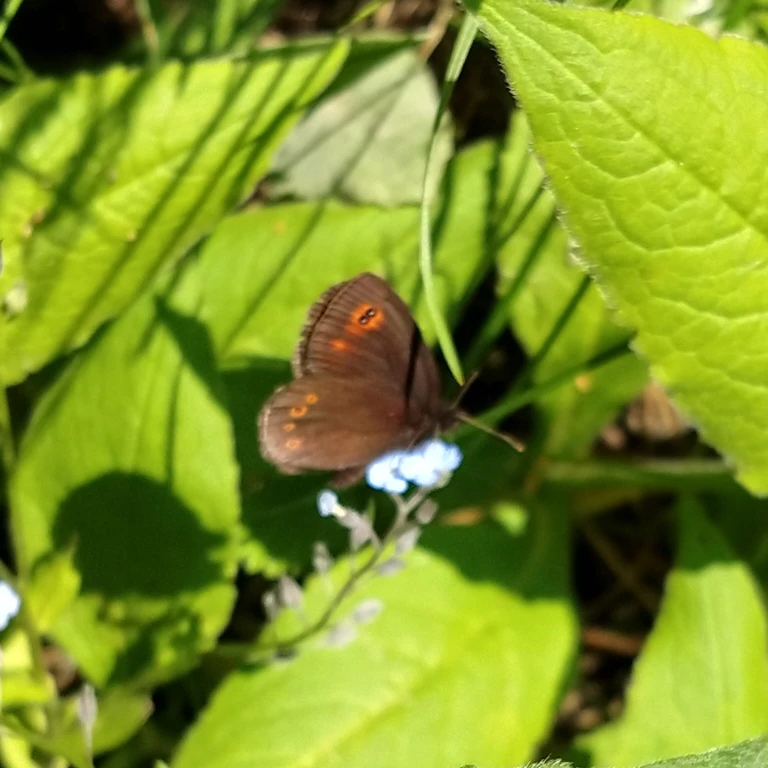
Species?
Erebia medusa
